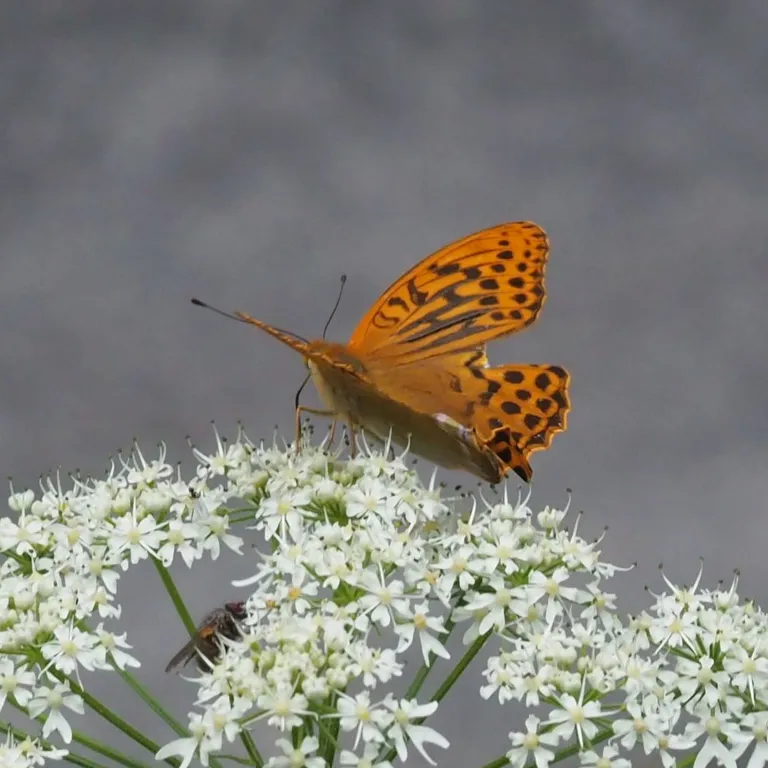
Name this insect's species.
Argynnis paphia
